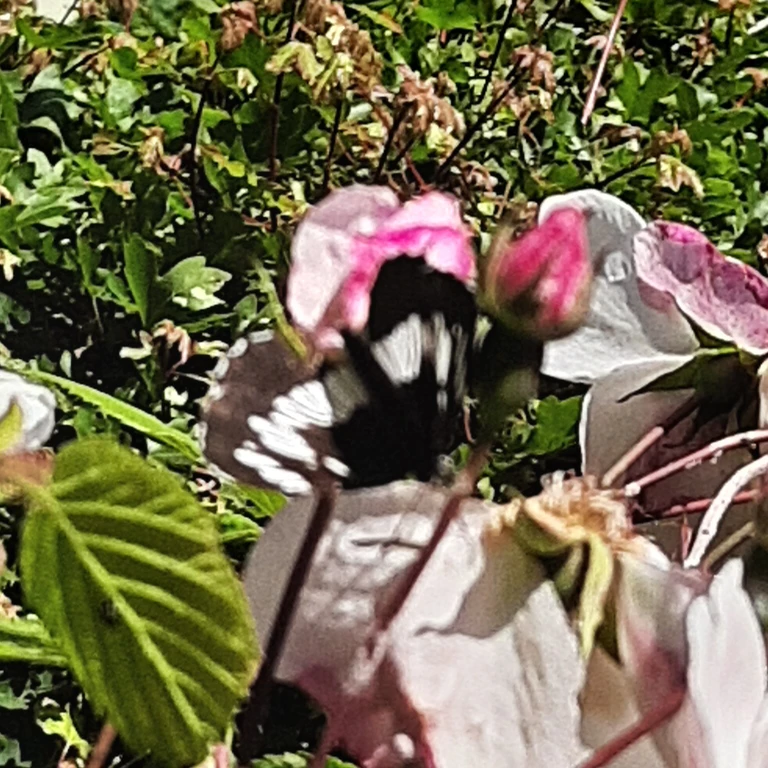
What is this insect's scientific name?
Neptis rivularis
